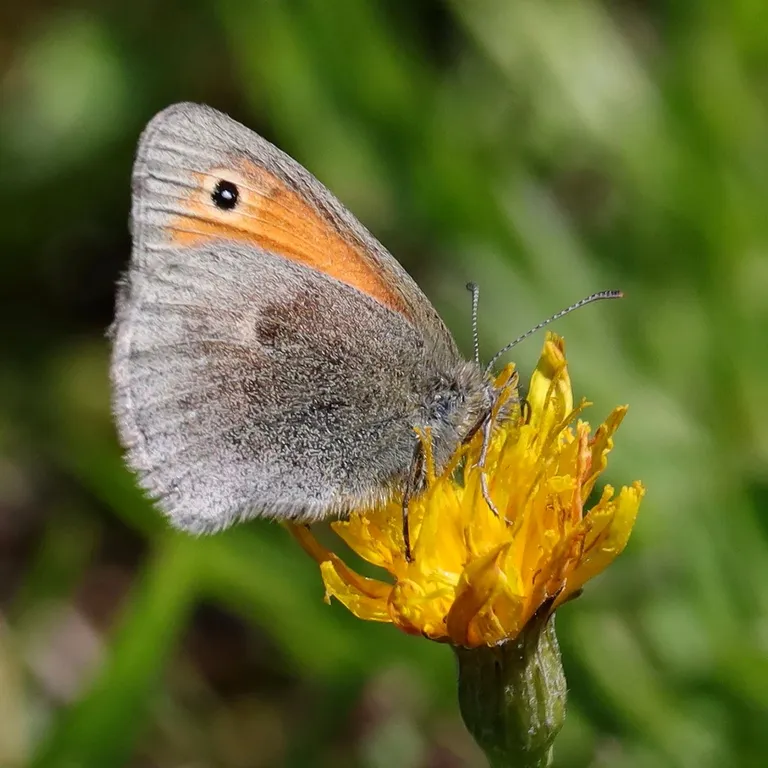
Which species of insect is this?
Coenonympha pamphilus
